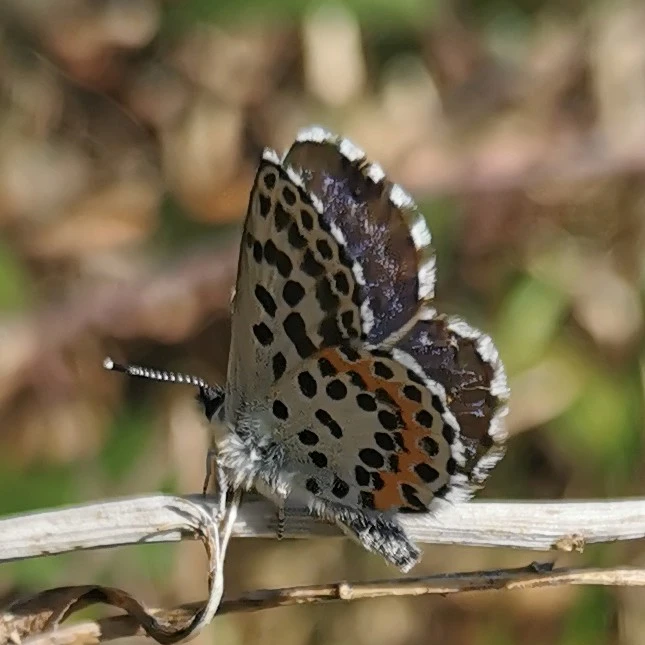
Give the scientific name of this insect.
Scolitantides orion
